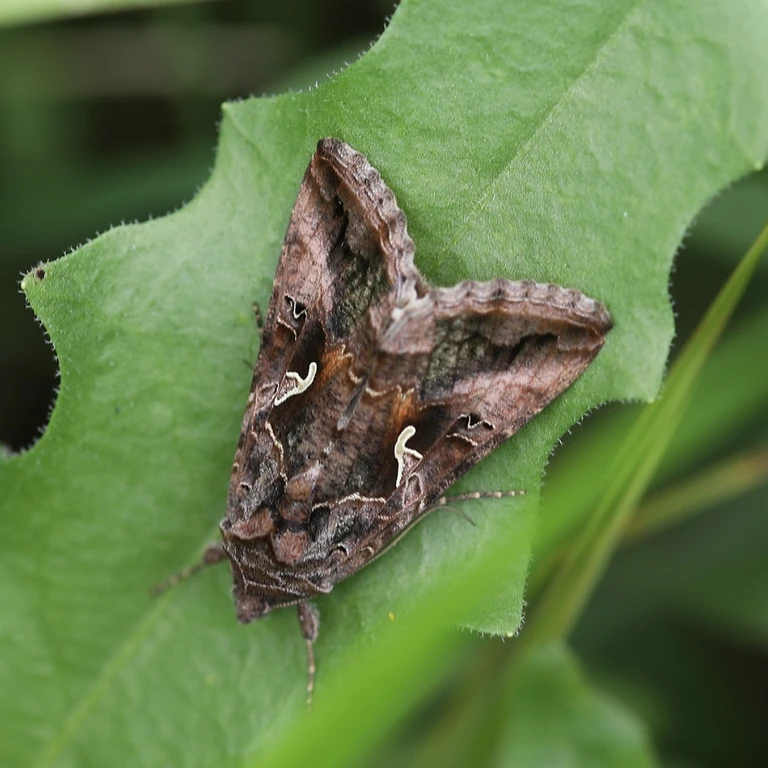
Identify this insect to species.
Autographa gamma
